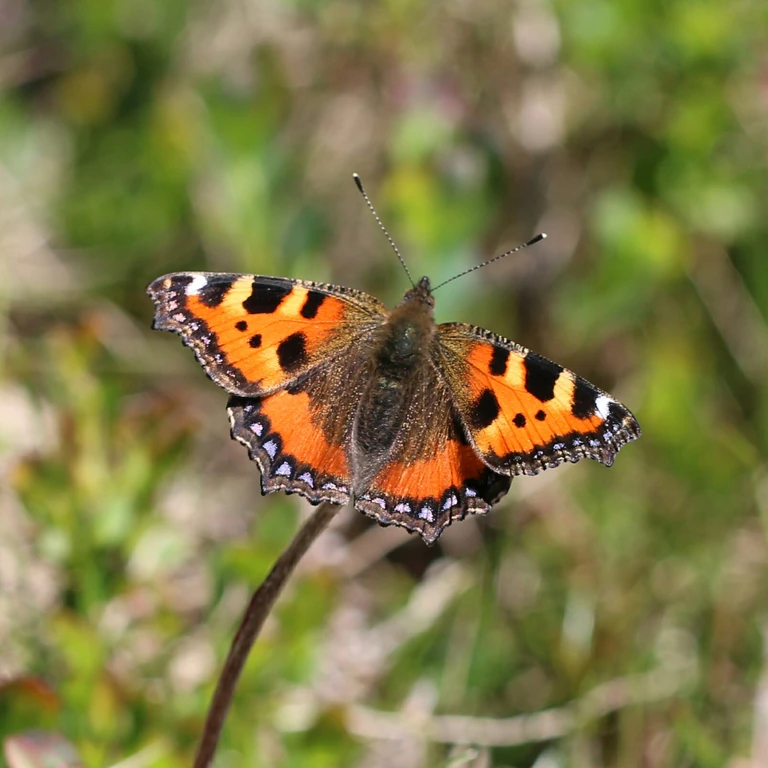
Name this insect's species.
Aglais urticae
